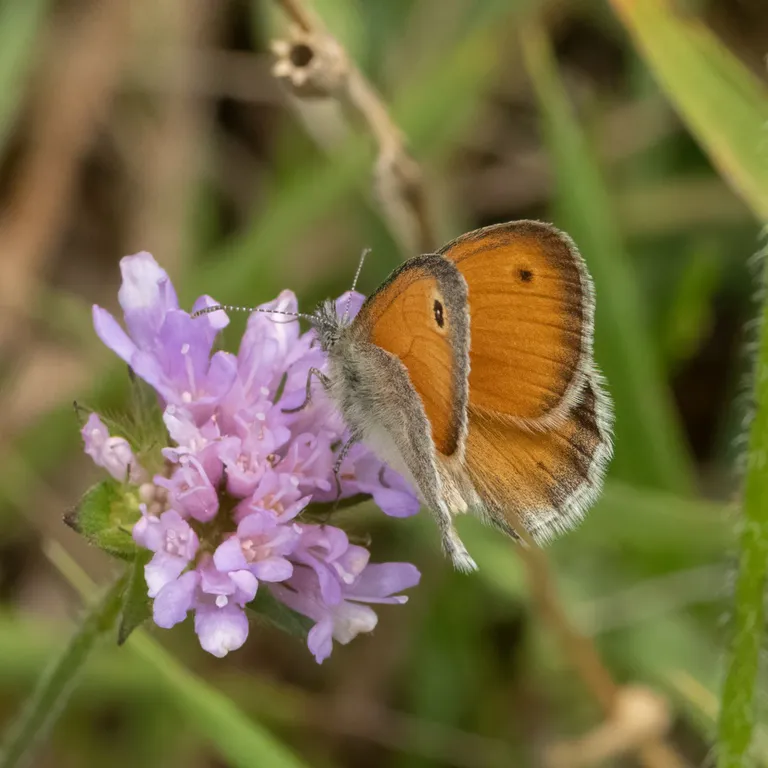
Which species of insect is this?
Coenonympha pamphilus
